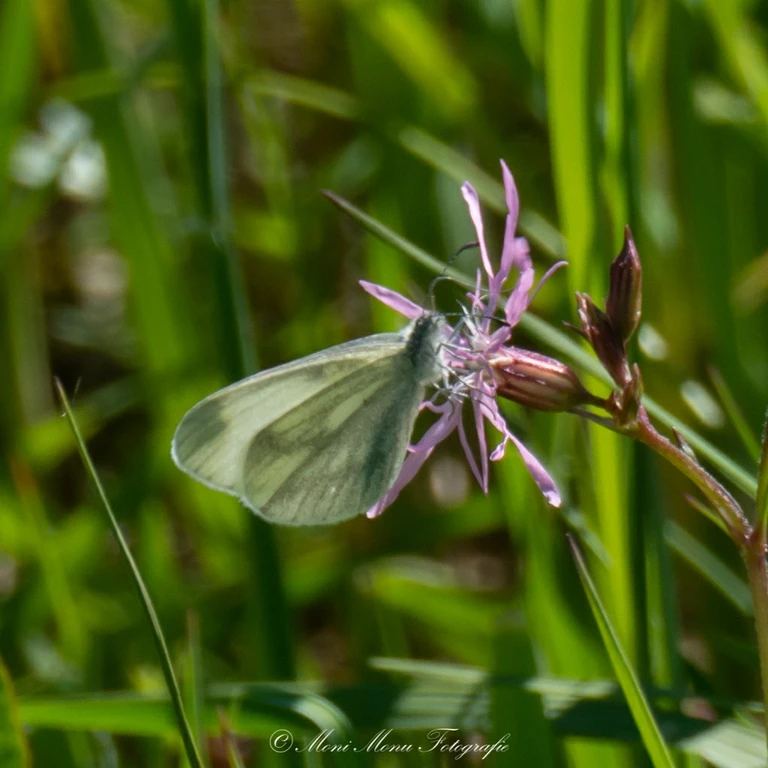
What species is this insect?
Leptidea sinapis/juvernica
